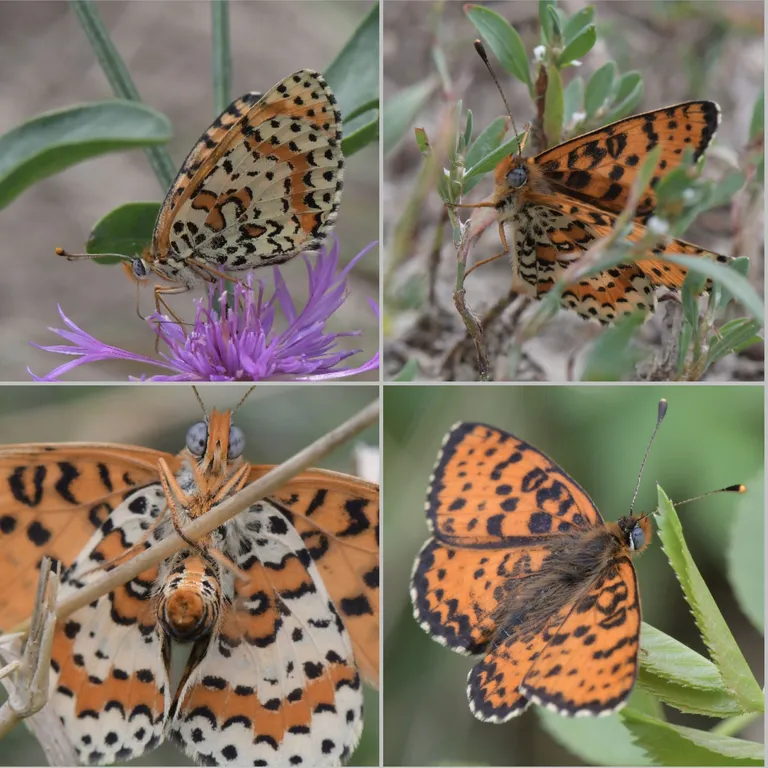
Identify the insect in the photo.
Melitaea didyma
